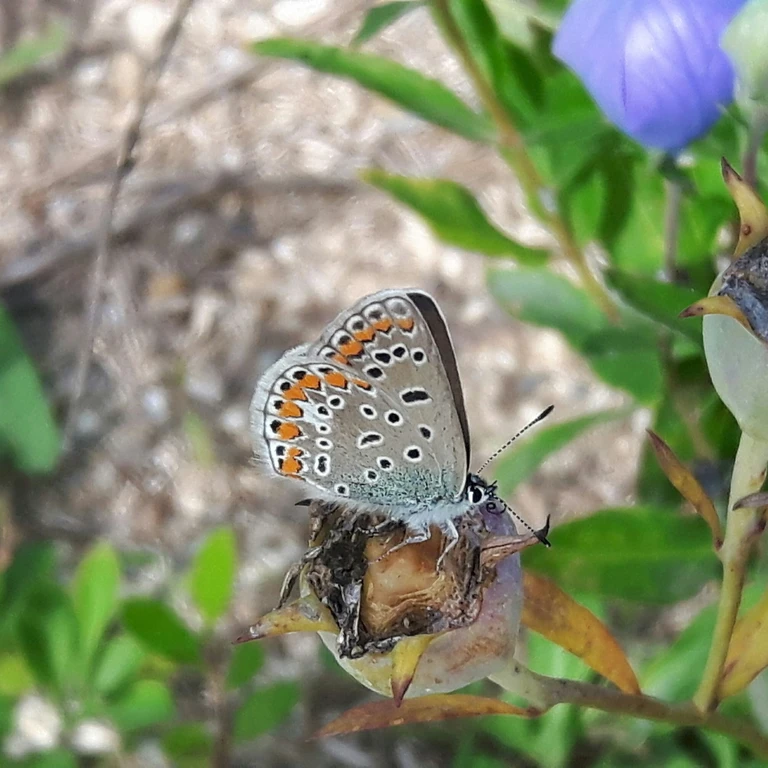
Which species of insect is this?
Polyommatus icarus
